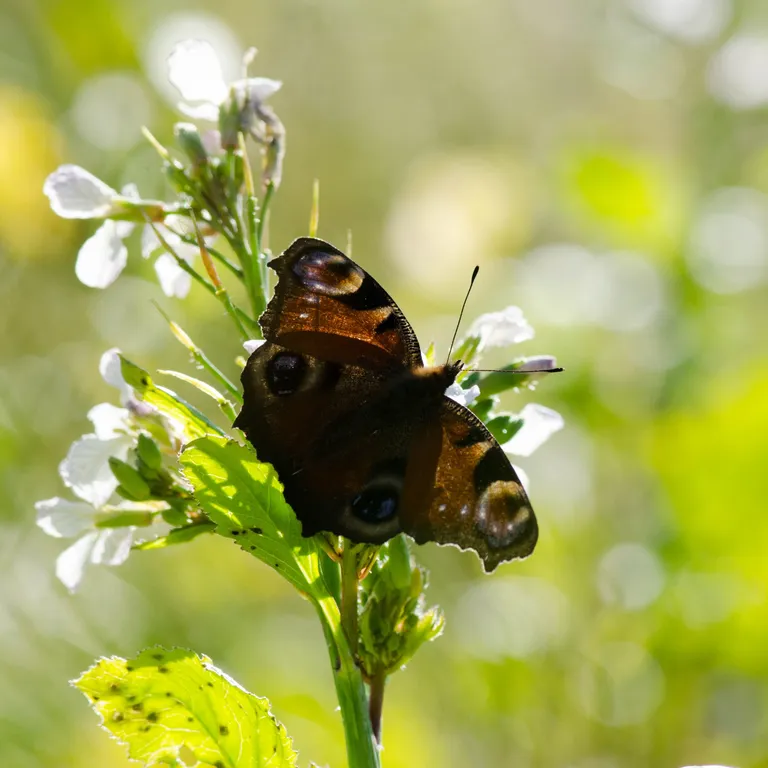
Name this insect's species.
Aglais io
